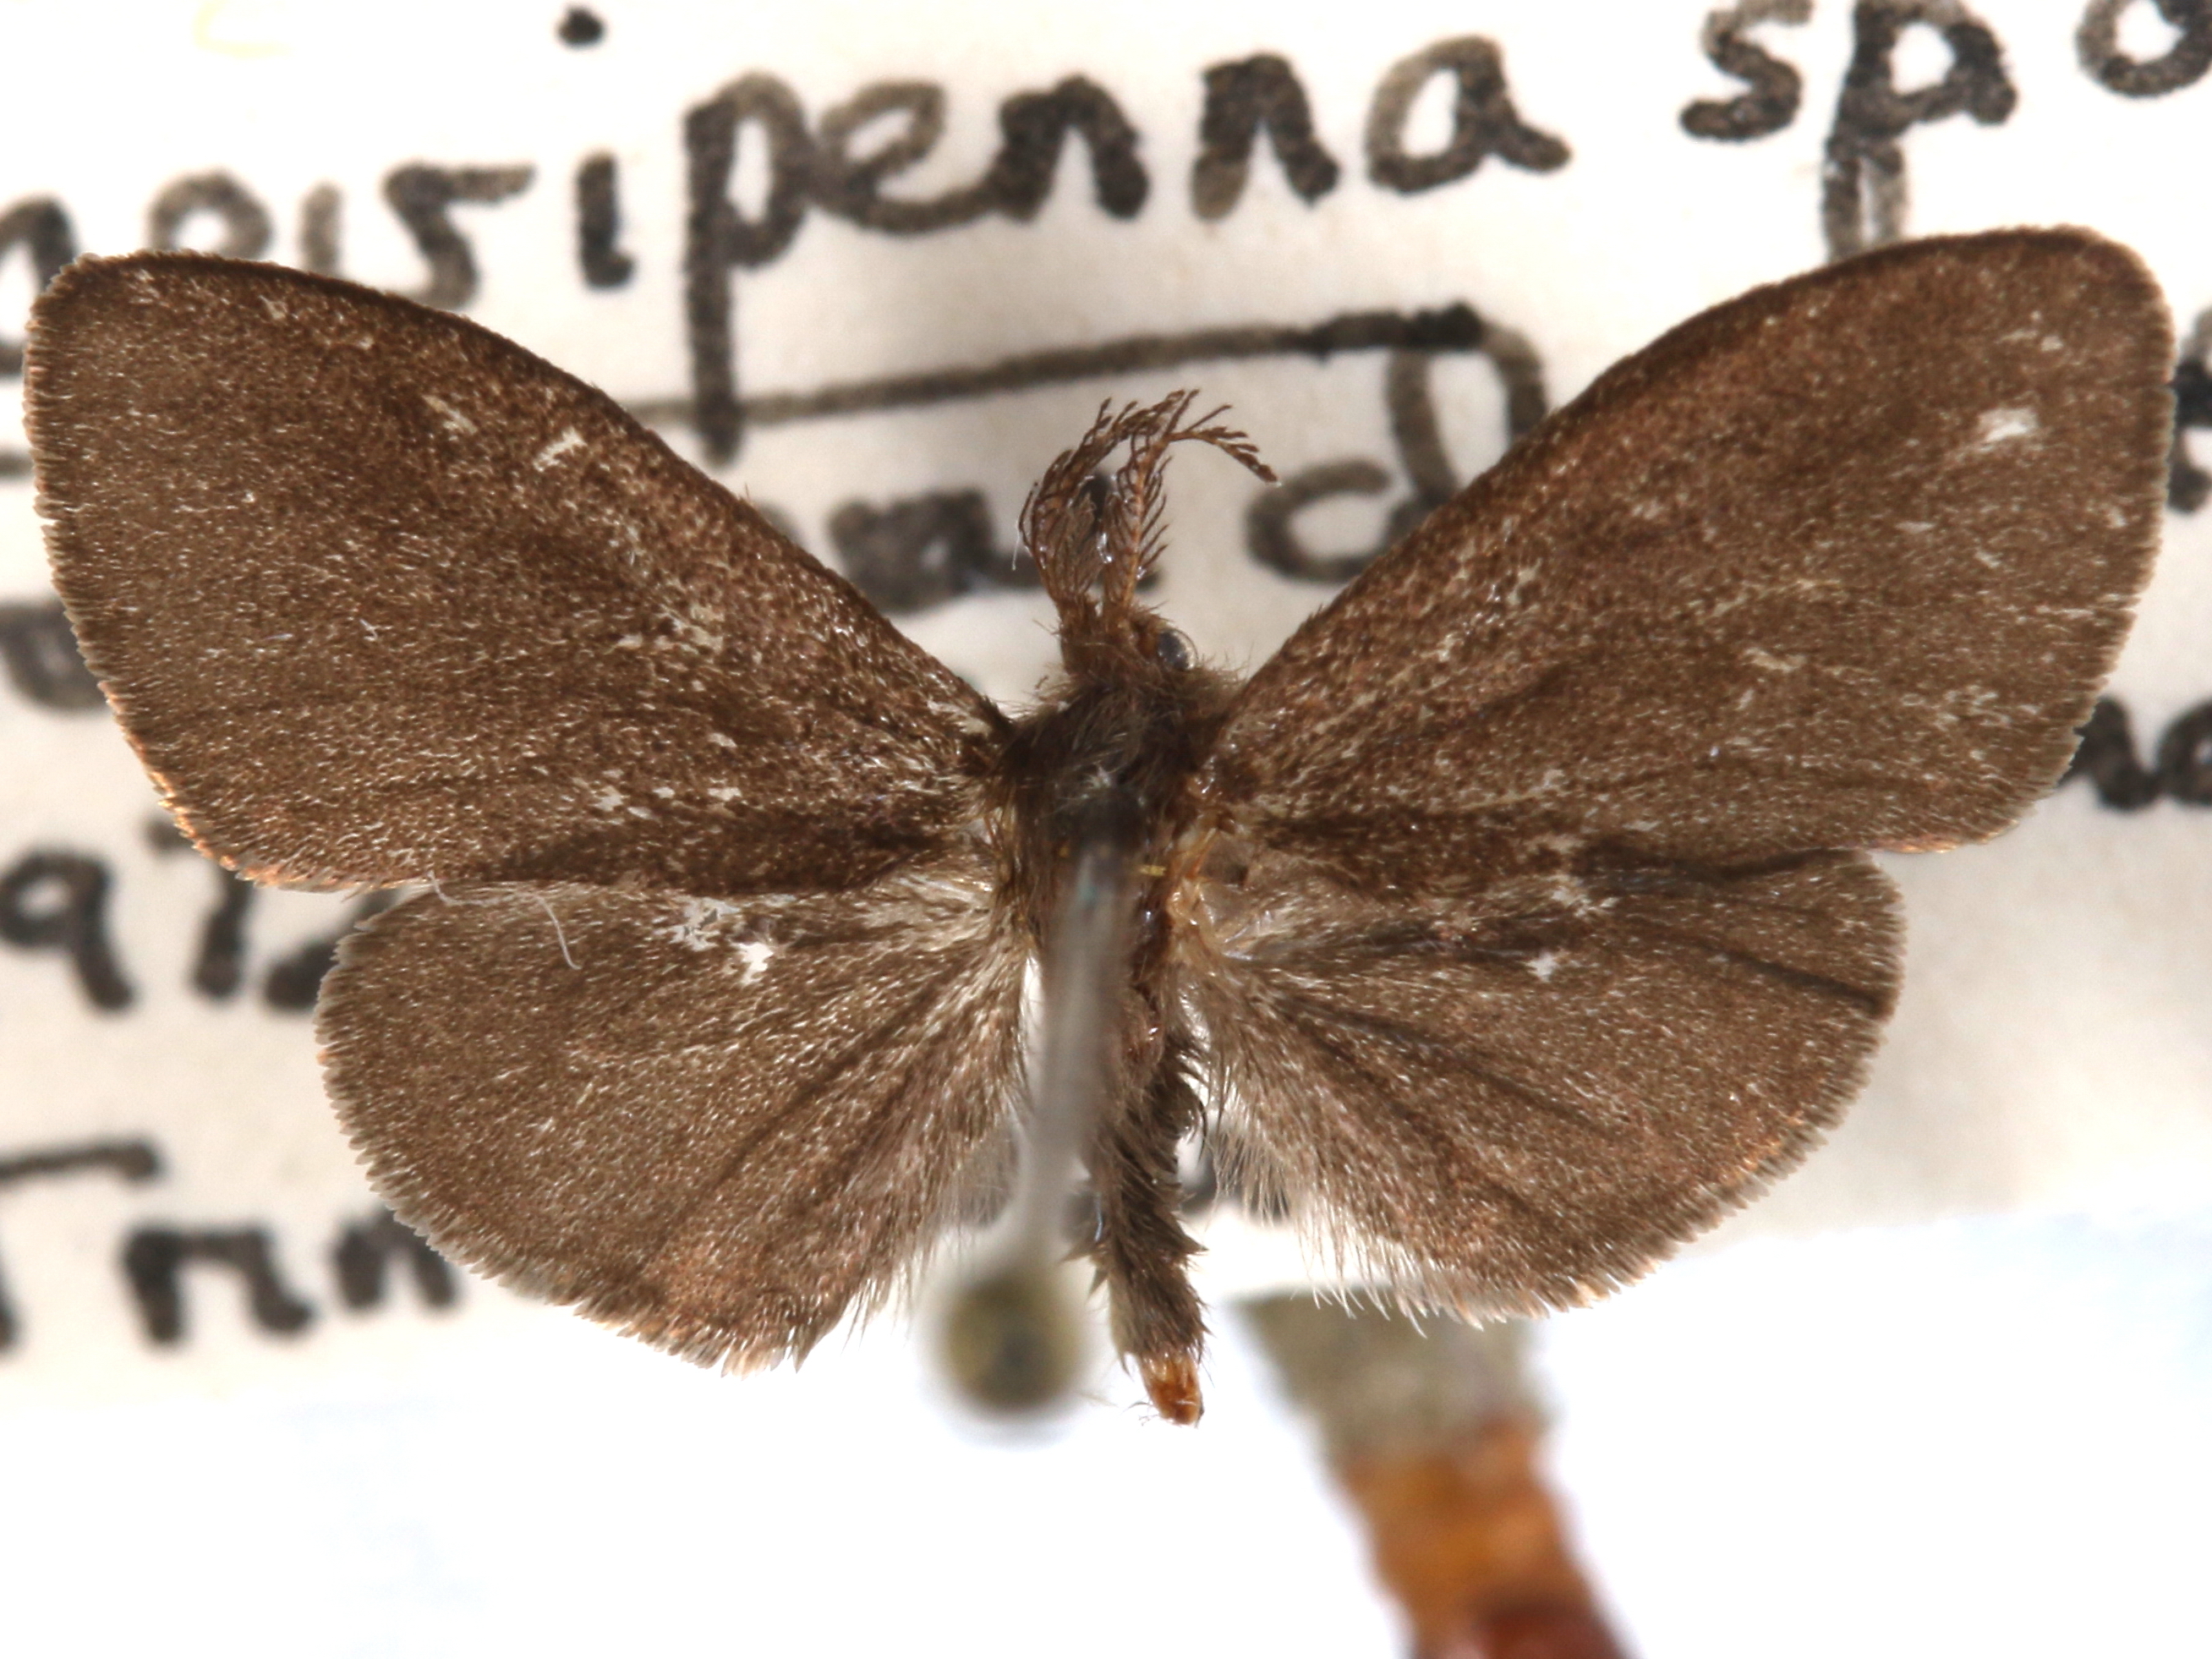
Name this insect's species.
Naevipenna cruttwellae
